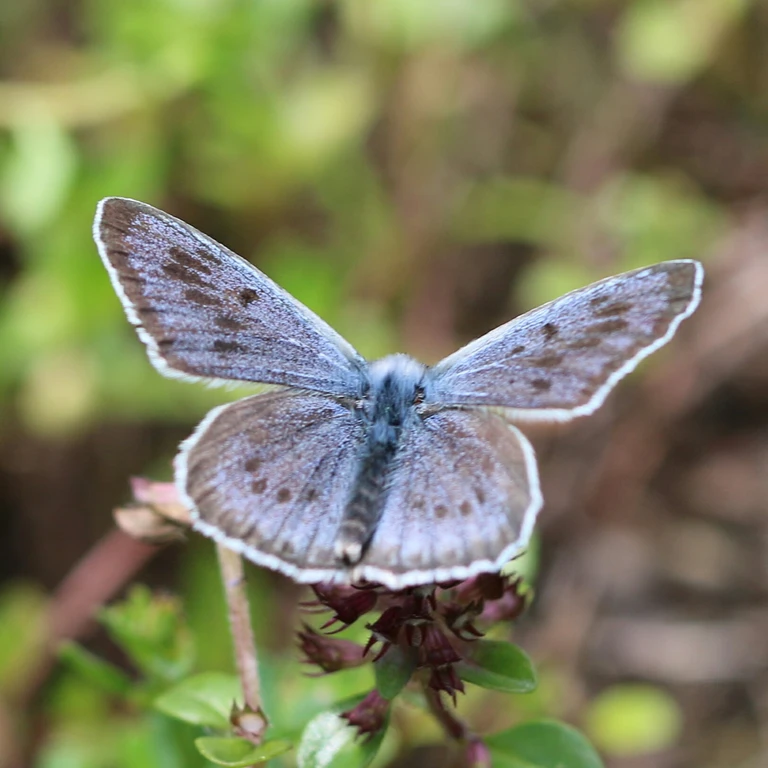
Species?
Phengaris arion (also Maculinea arion)
